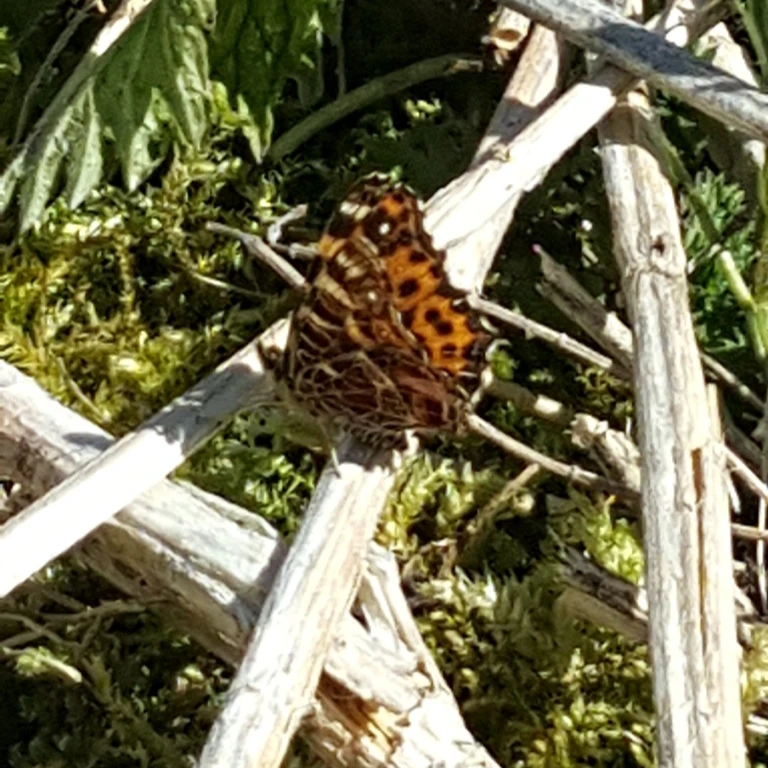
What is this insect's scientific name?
Araschnia levana
